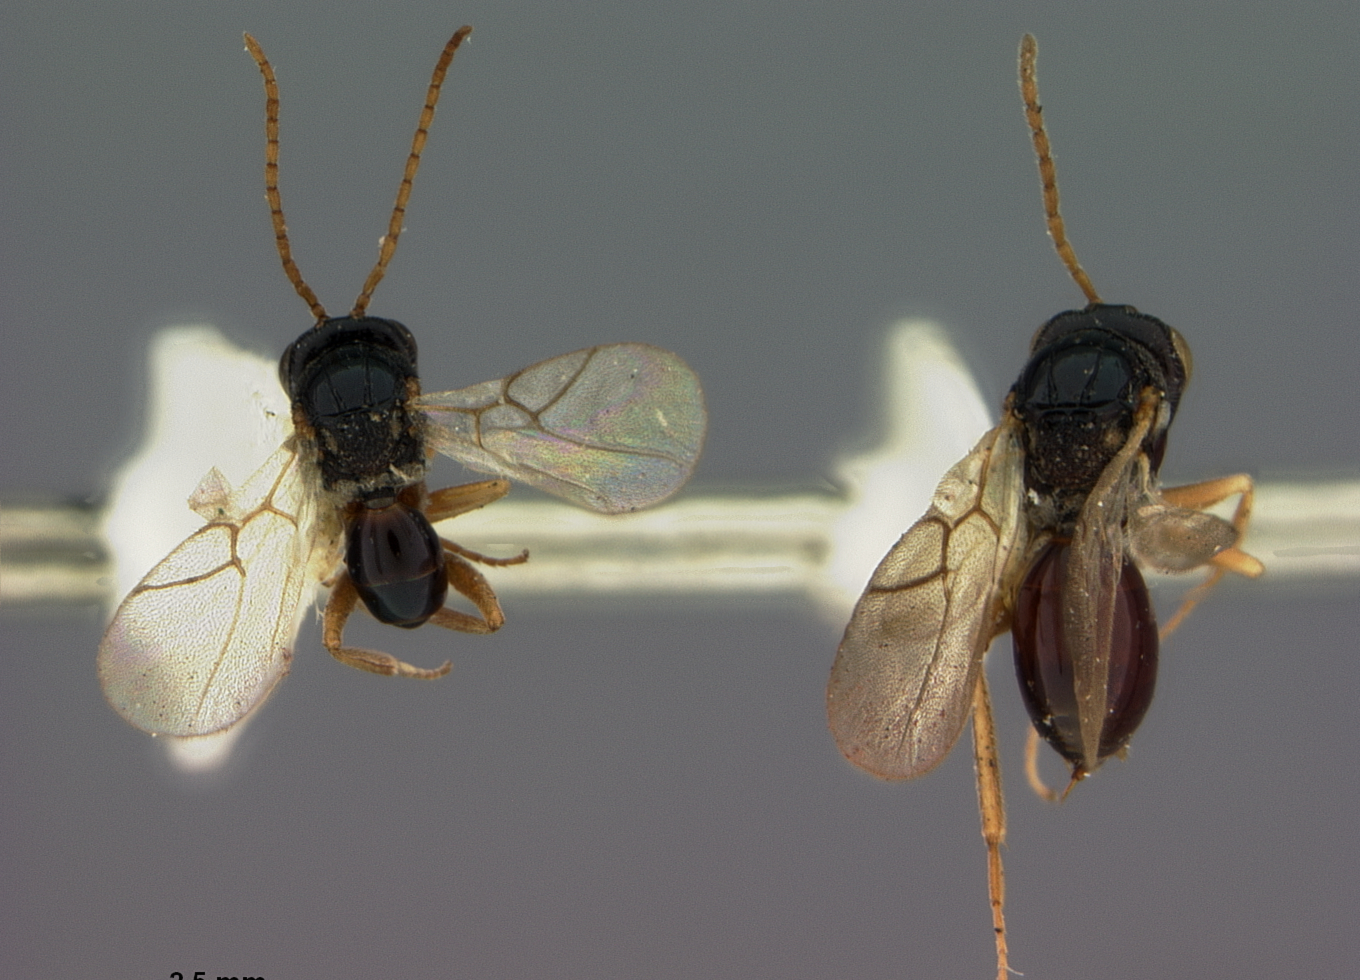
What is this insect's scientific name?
Synophromorpha rubi
